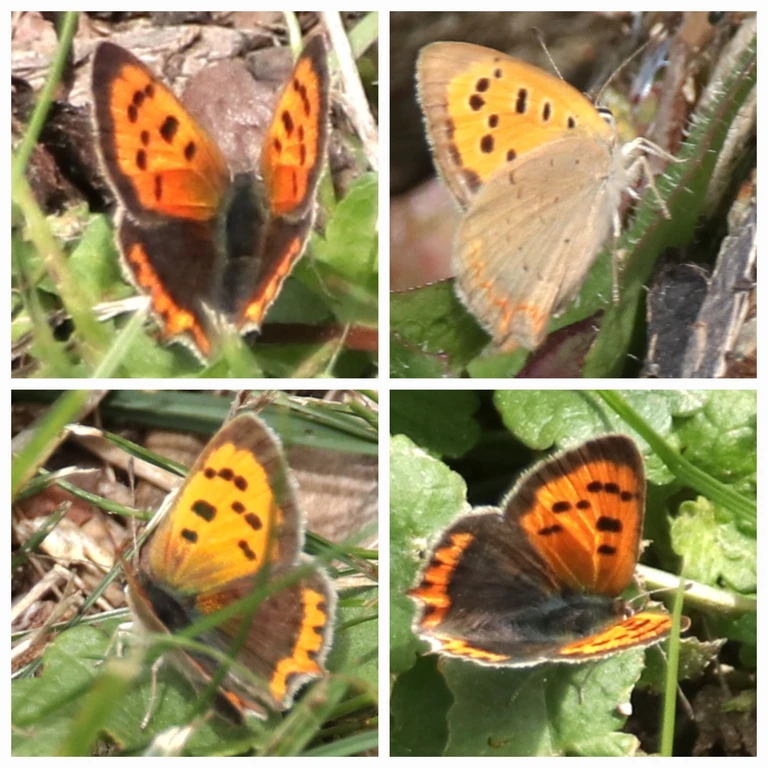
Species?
Lycaena phlaeas
